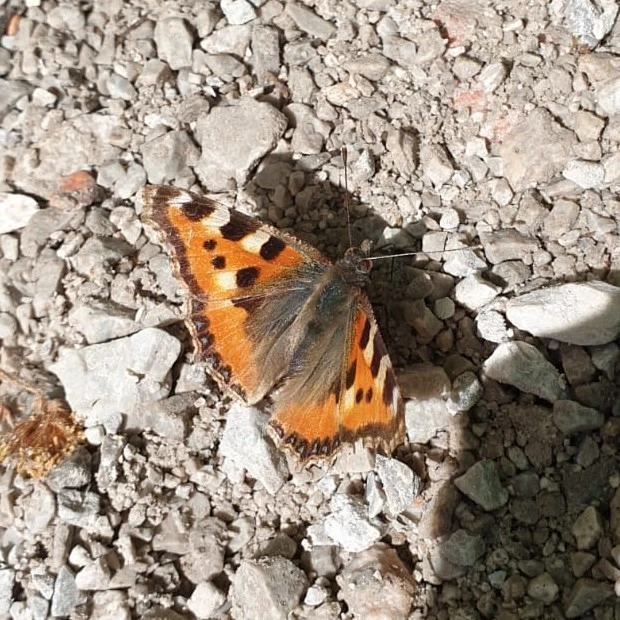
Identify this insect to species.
Aglais urticae
